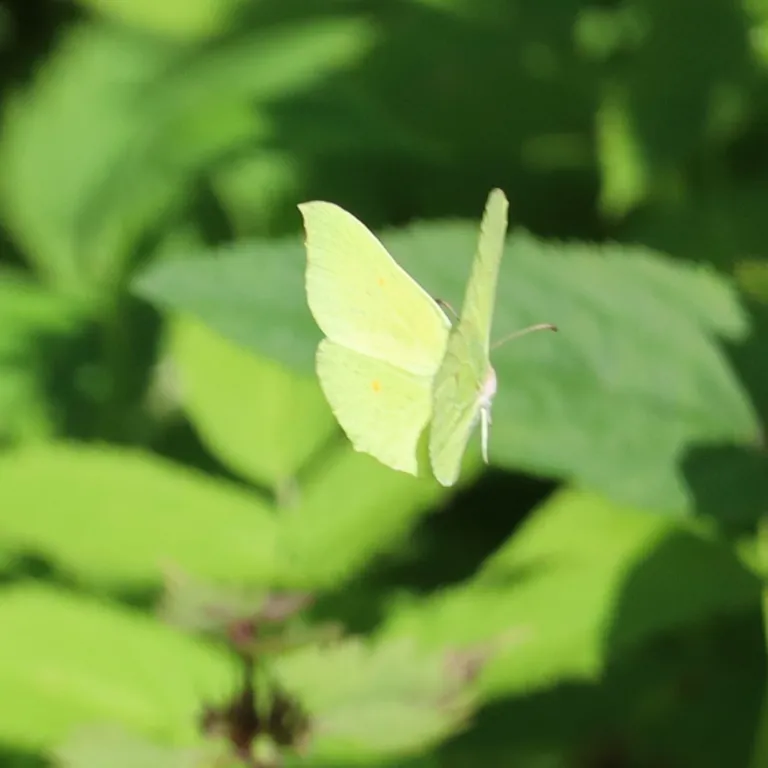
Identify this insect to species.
Gonepteryx rhamni
